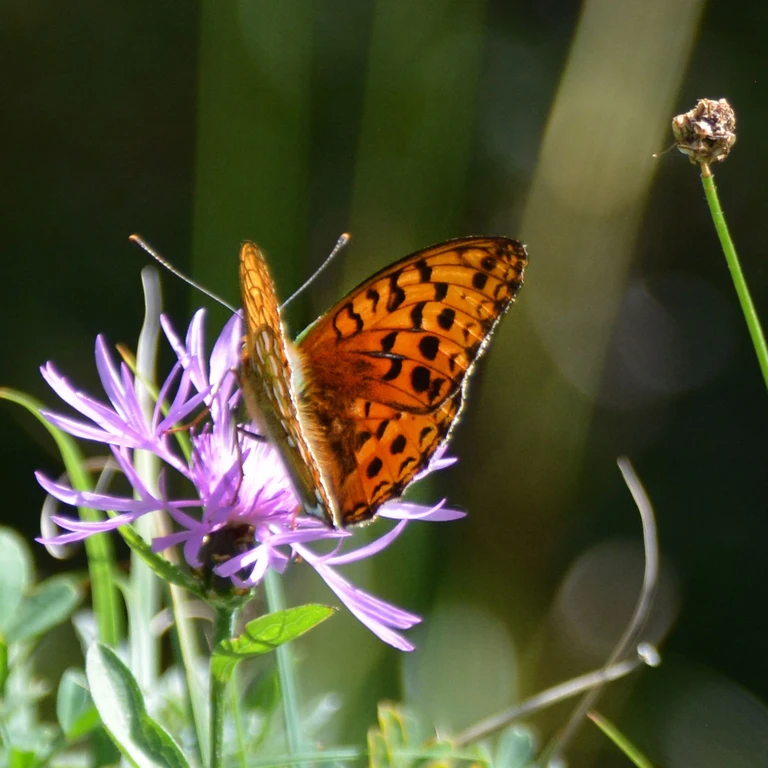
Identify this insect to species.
Fabriciana adippe
